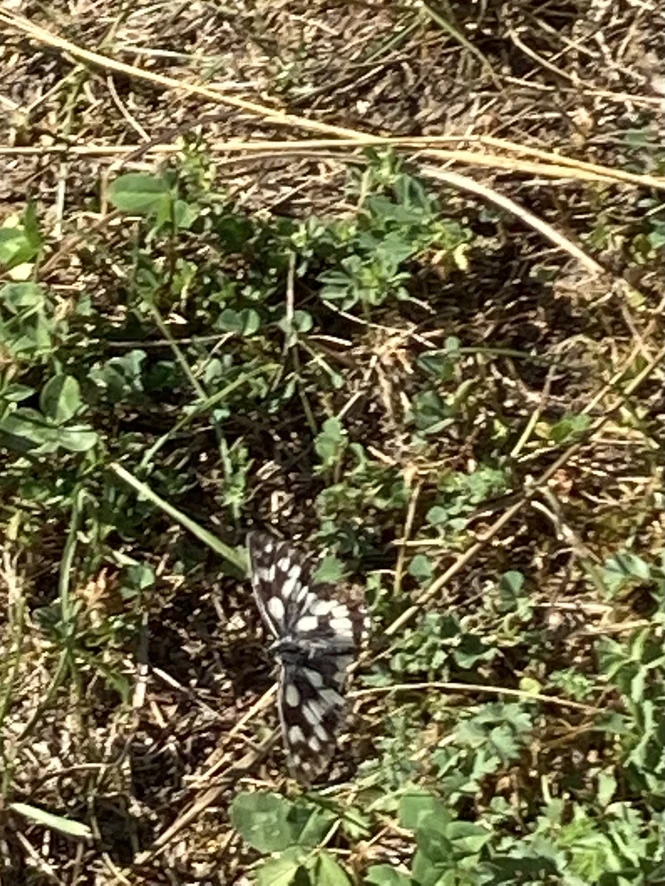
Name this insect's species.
Melanargia galathea
